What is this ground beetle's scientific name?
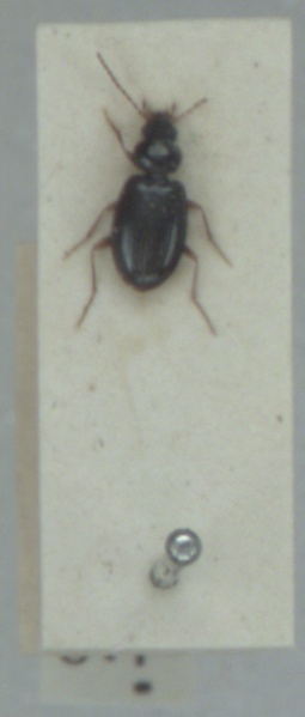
Ocys quinquestriatus
